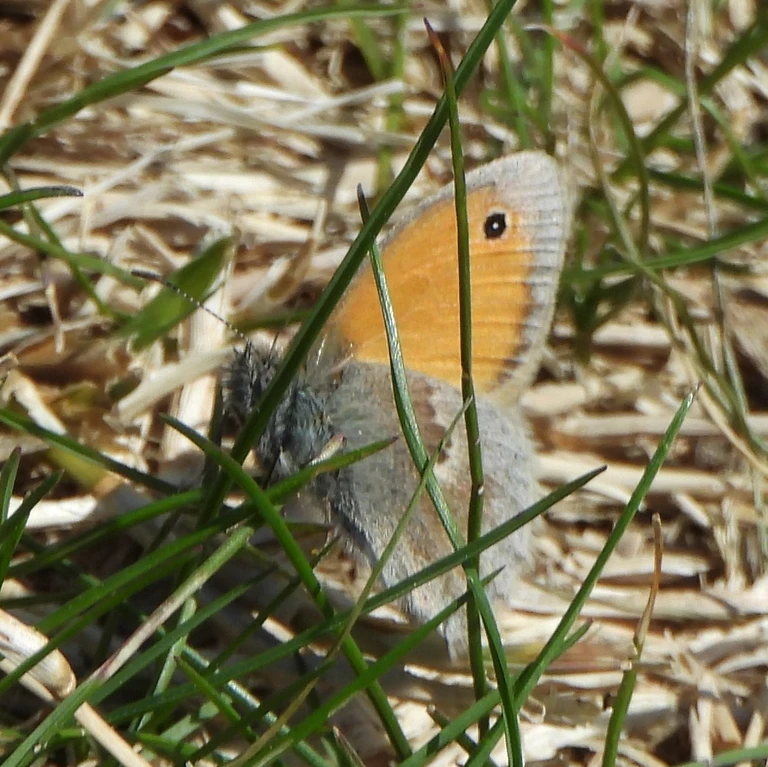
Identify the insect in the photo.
Coenonympha pamphilus
